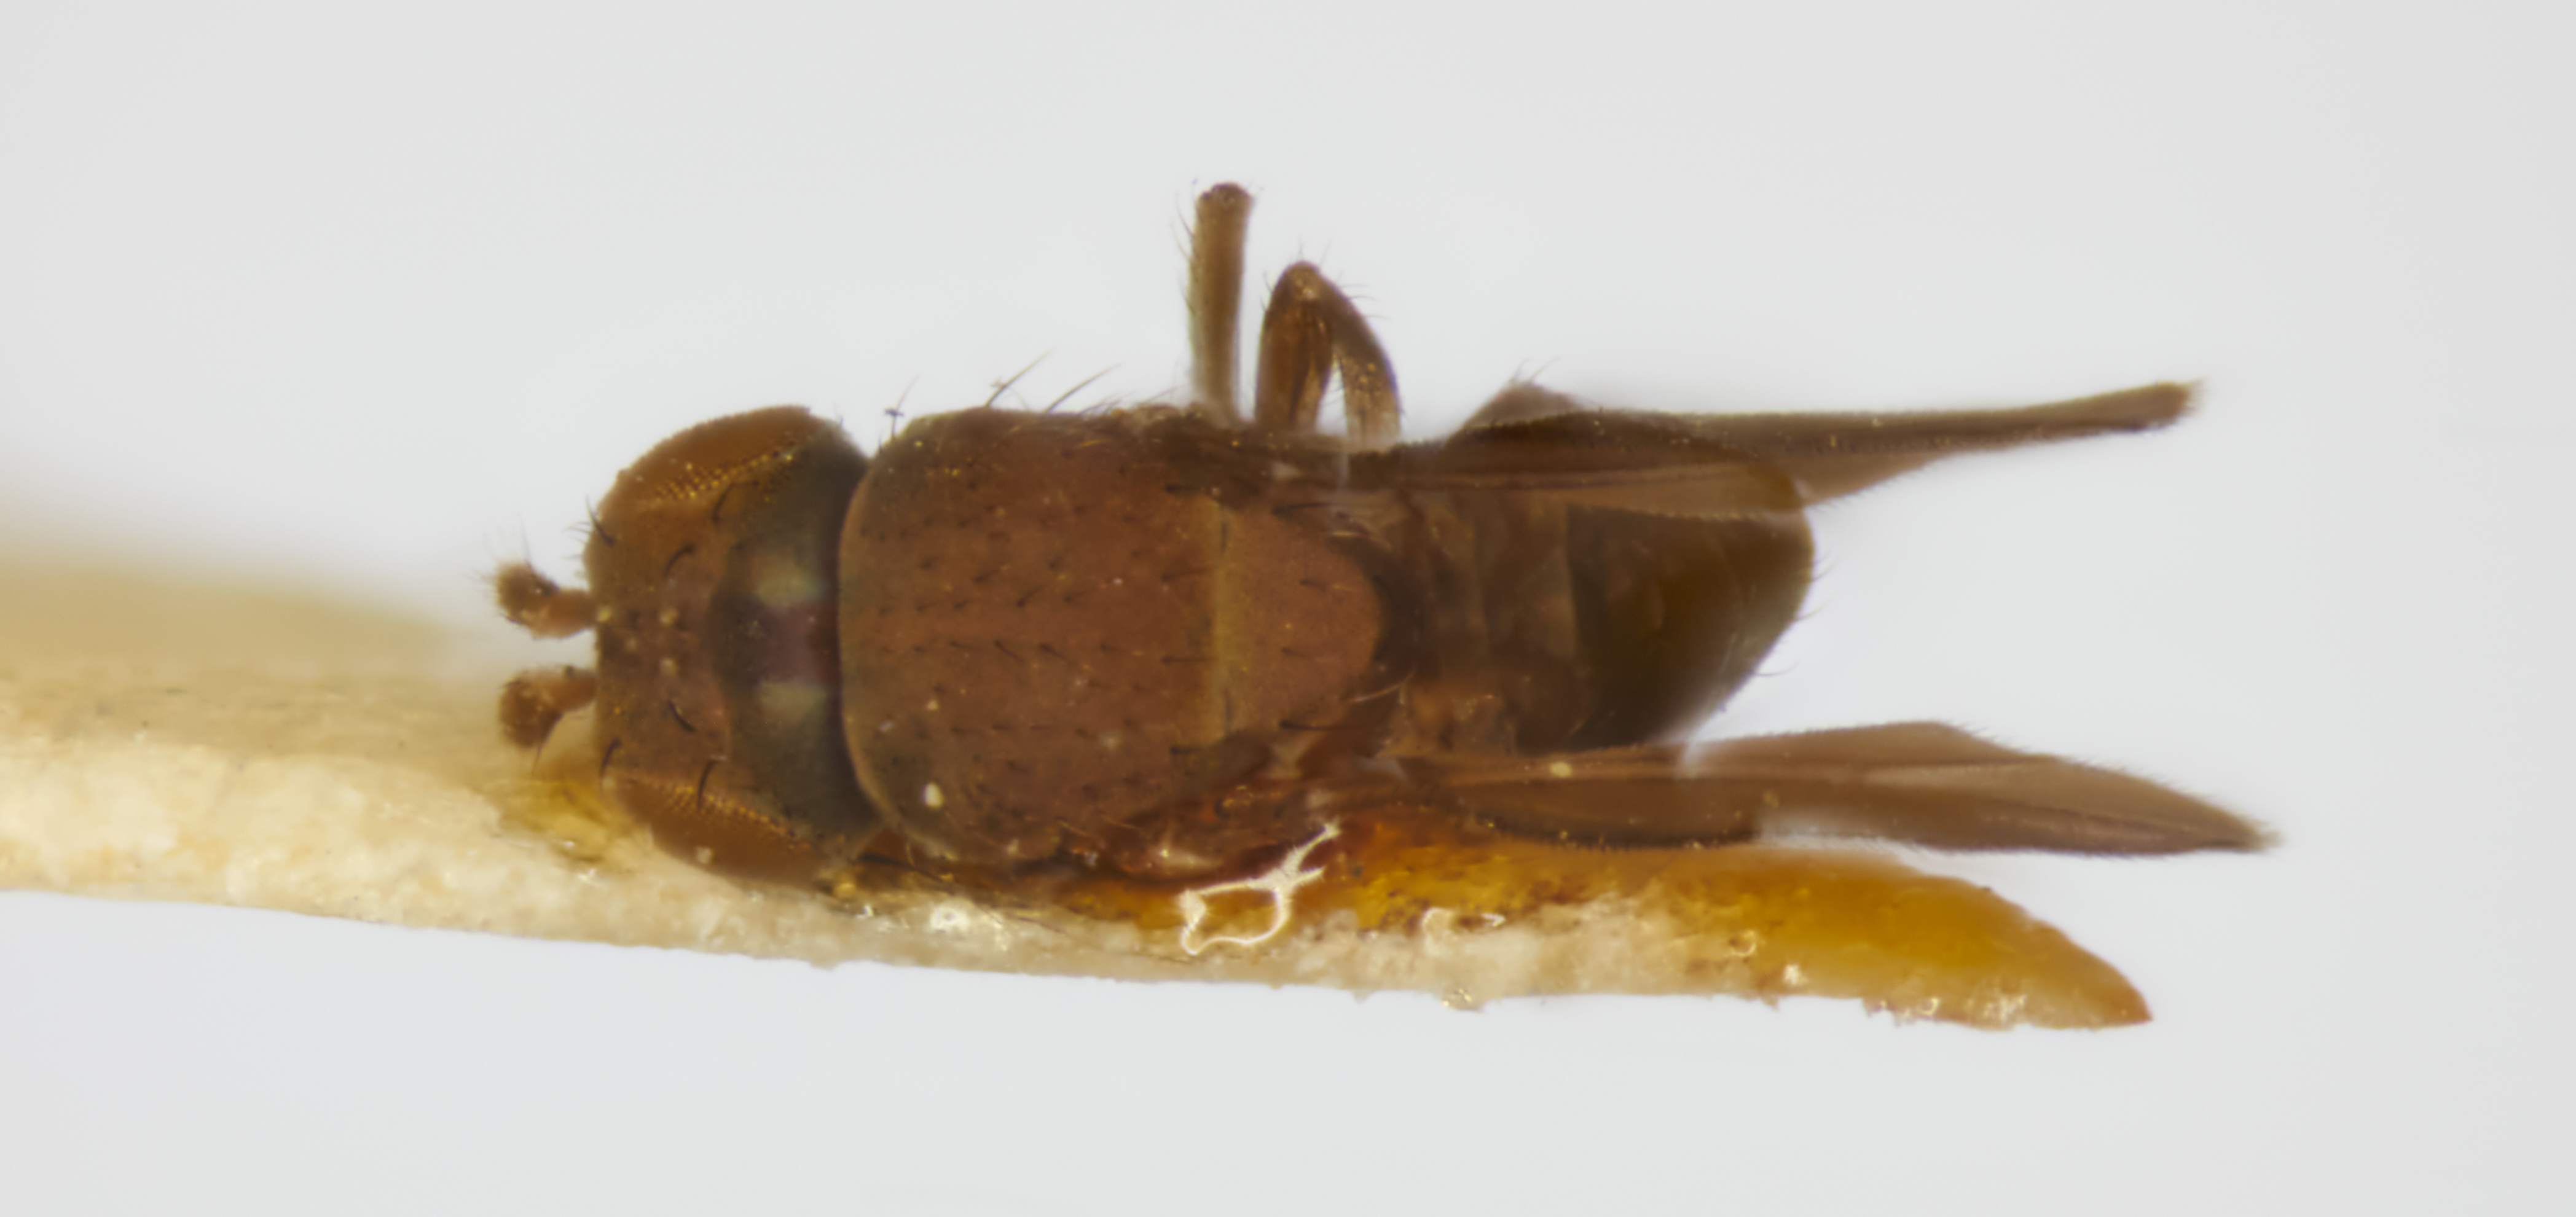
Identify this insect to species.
Atissa antennalis
